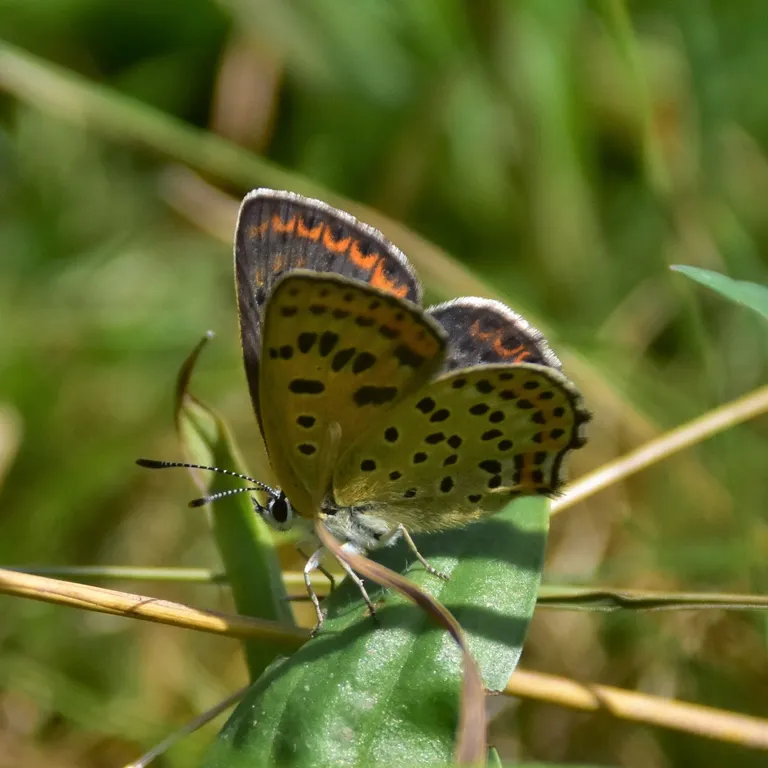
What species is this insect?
Lycaena tityrus (also Loweia tityrus)
